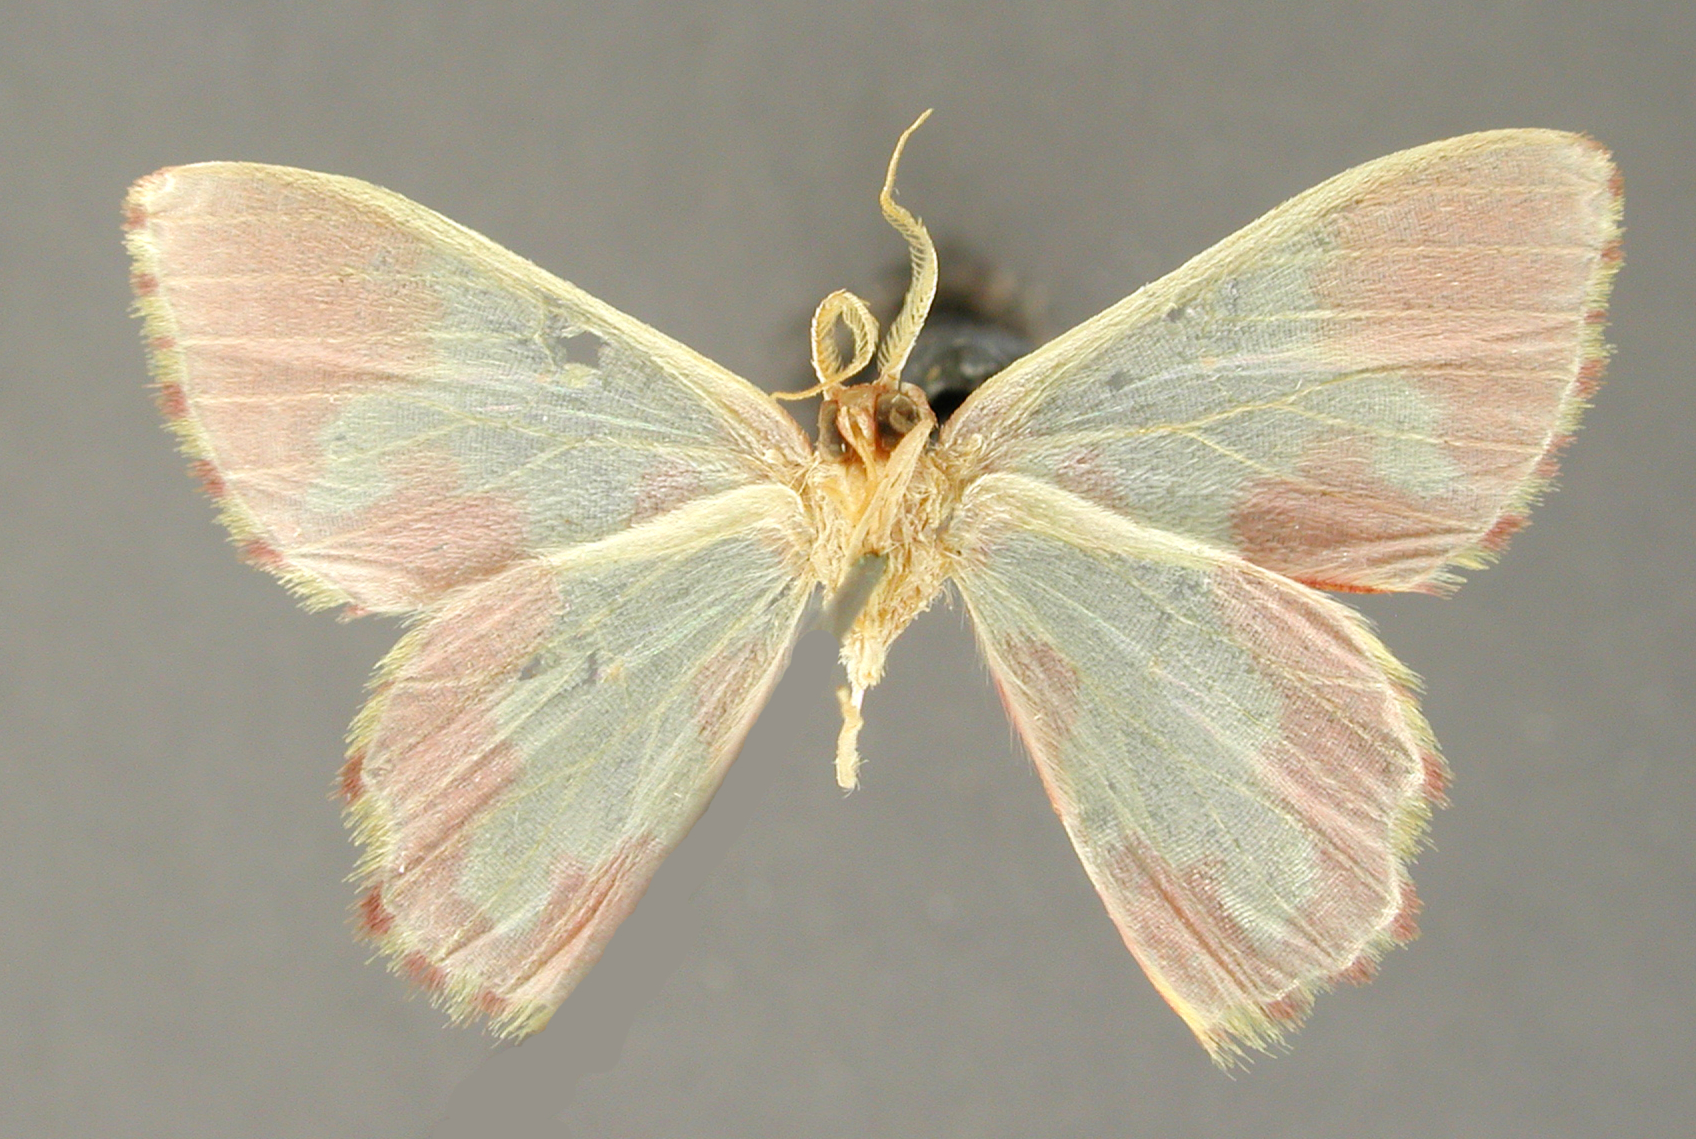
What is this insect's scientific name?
Drucia excrescens
